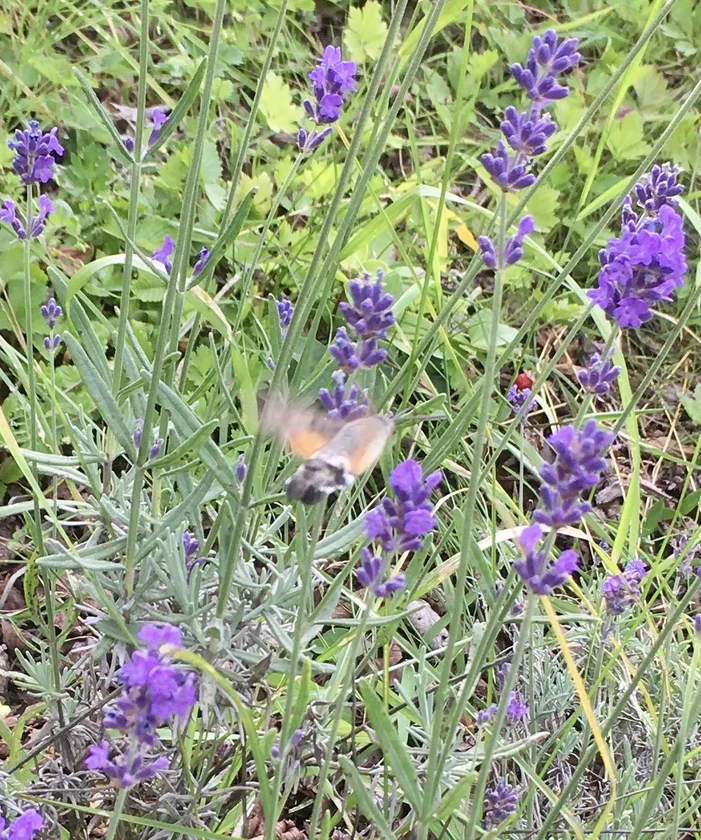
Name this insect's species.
Macroglossum stellatarum
